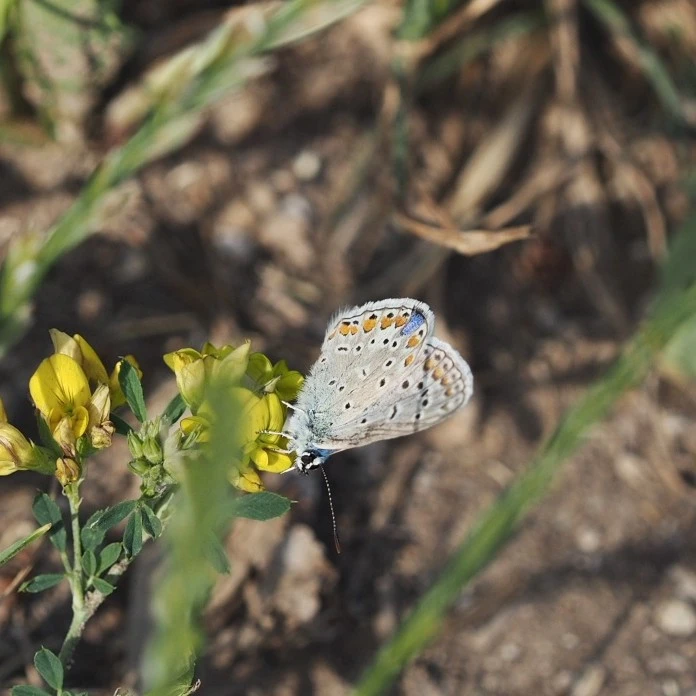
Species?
Polyommatus icarus
